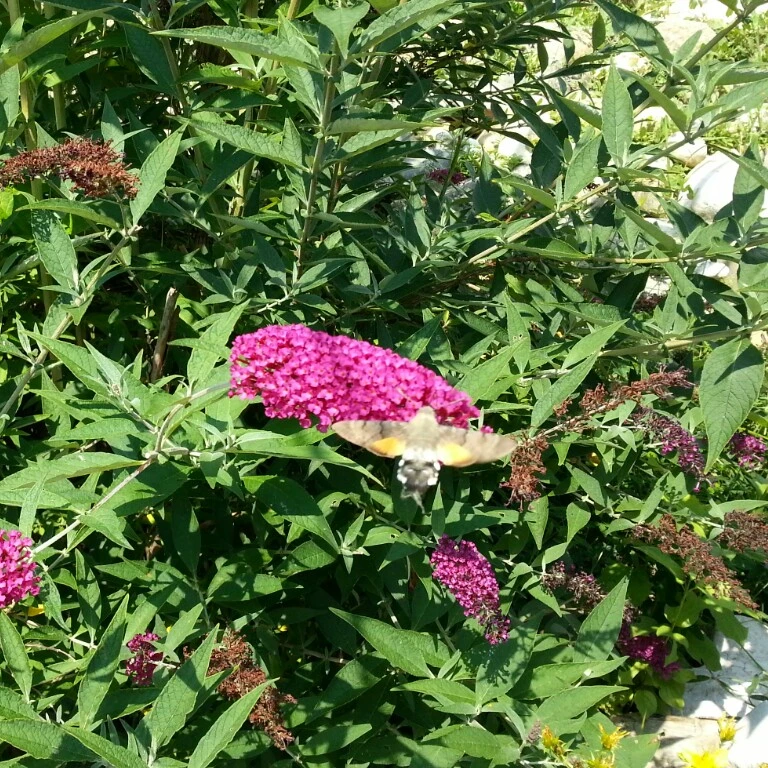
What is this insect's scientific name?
Macroglossum stellatarum
